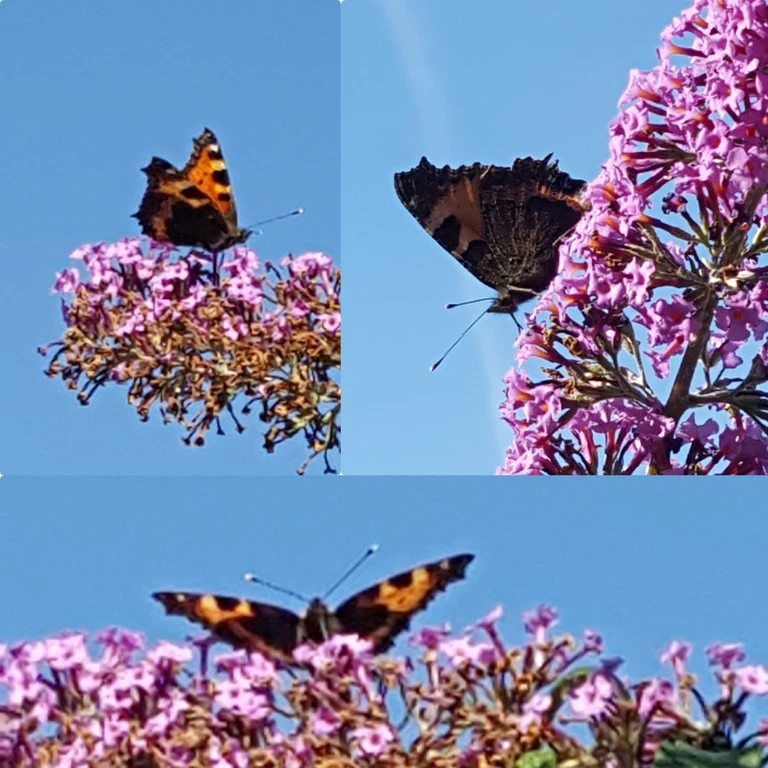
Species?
Aglais urticae
